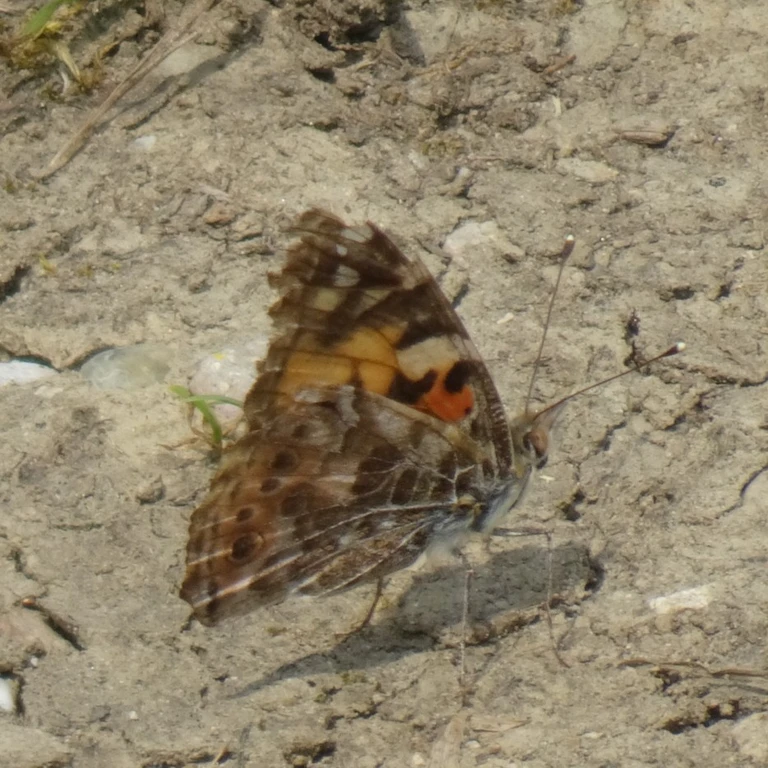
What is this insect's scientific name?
Vanessa cardui
